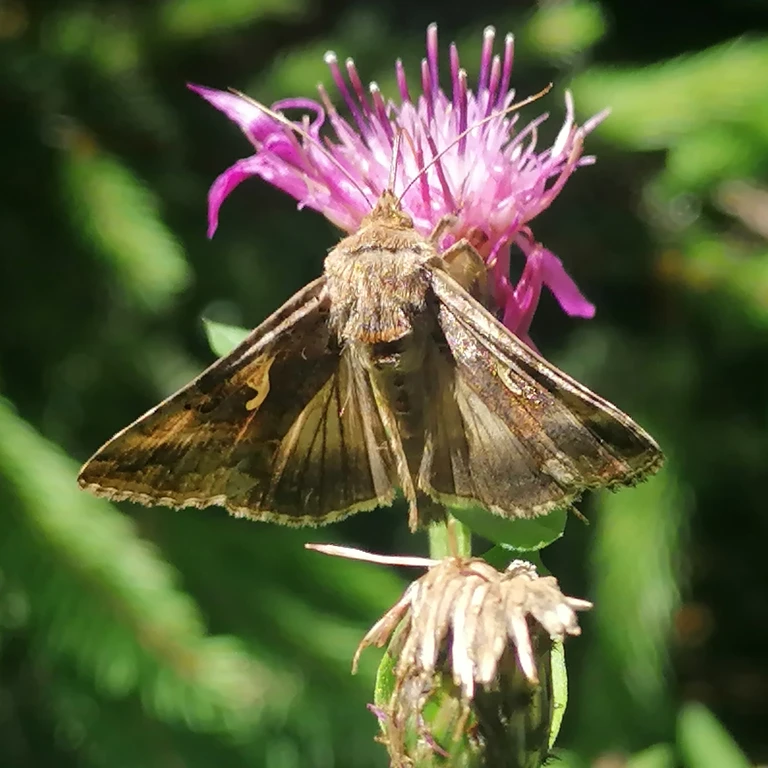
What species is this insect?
Autographa gamma
